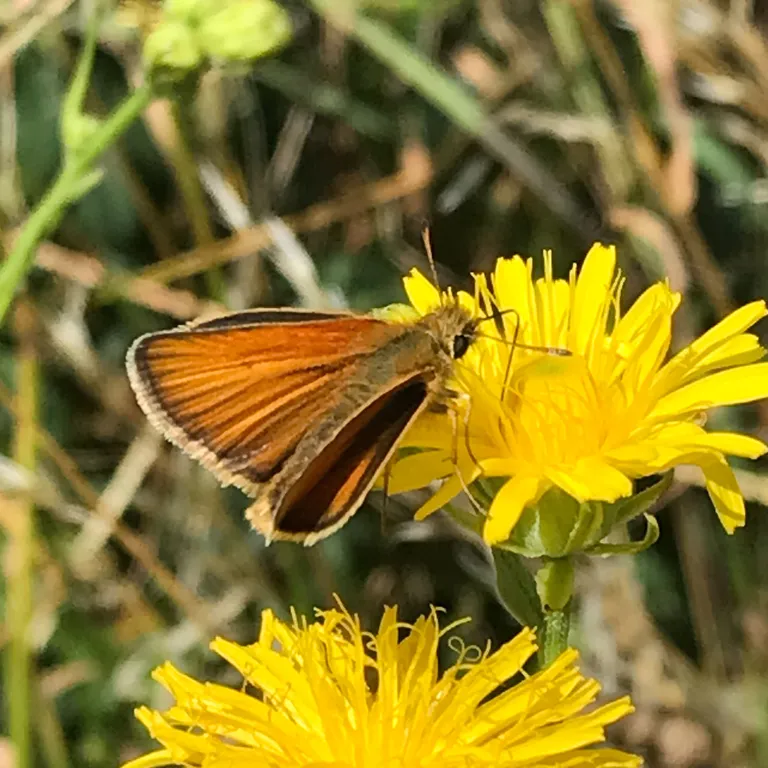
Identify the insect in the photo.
Thymelicus lineola
